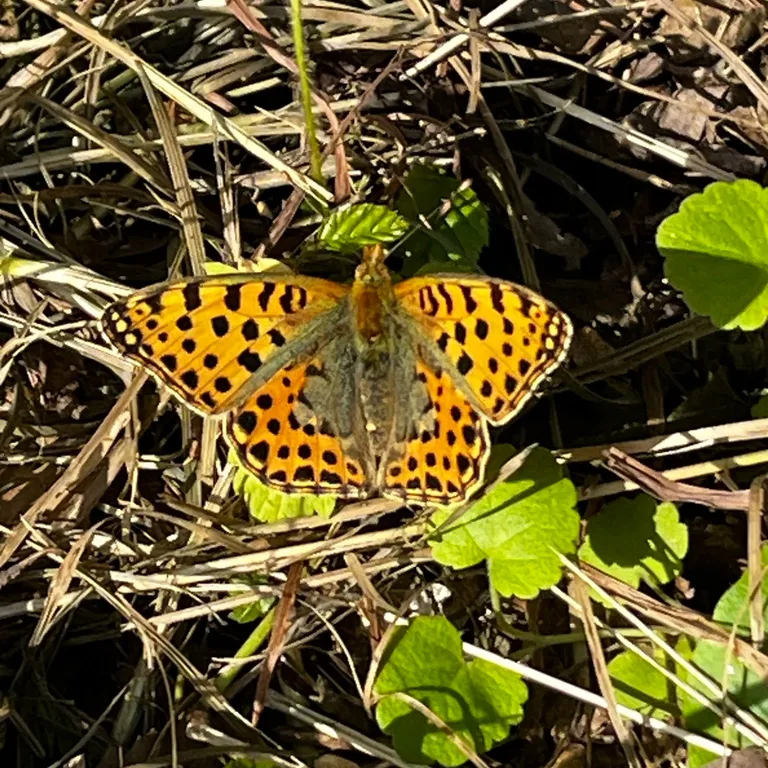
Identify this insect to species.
Issoria lathonia
